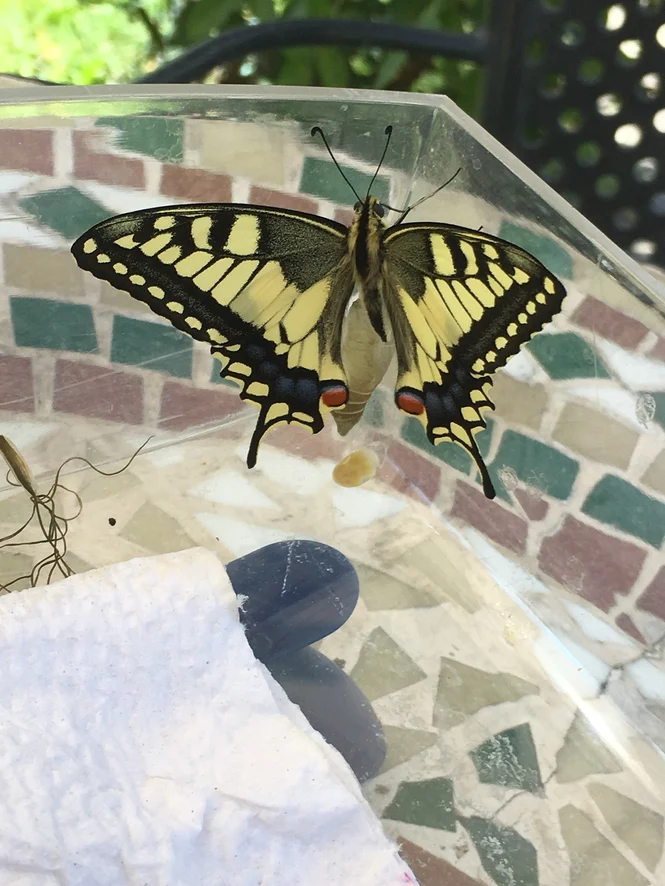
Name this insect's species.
Papilio machaon
